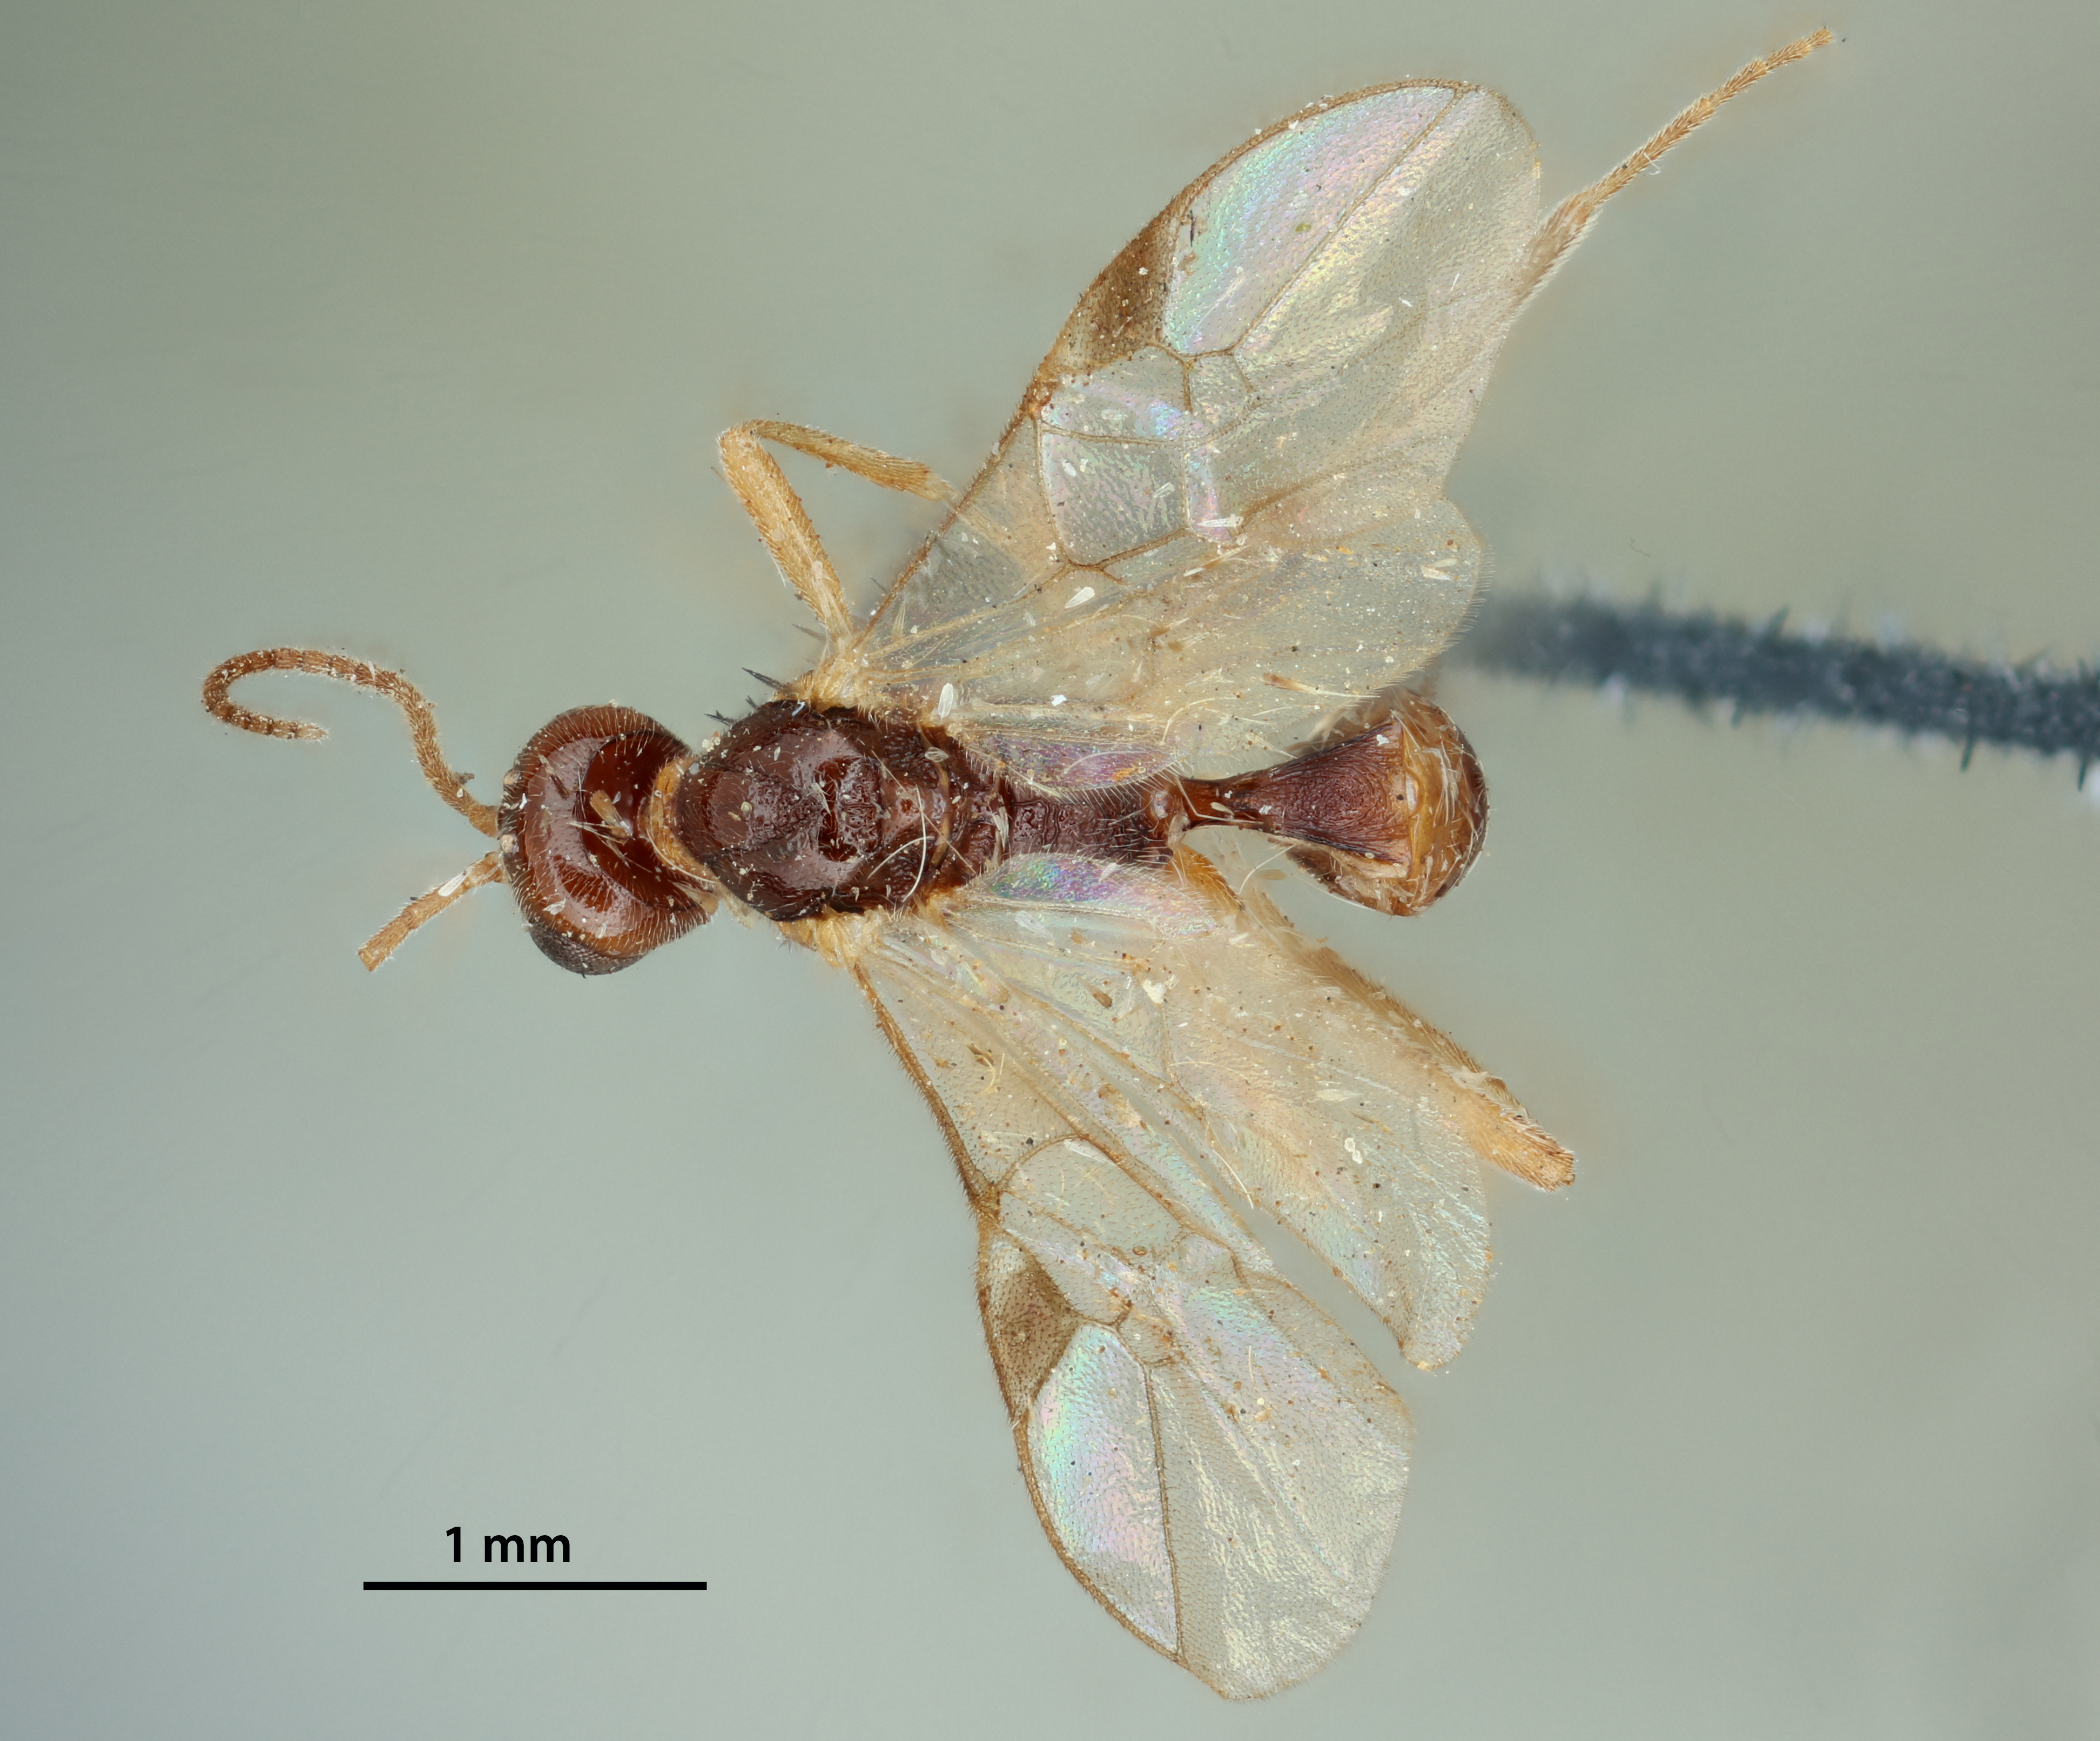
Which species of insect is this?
Meteorus orchesiae
